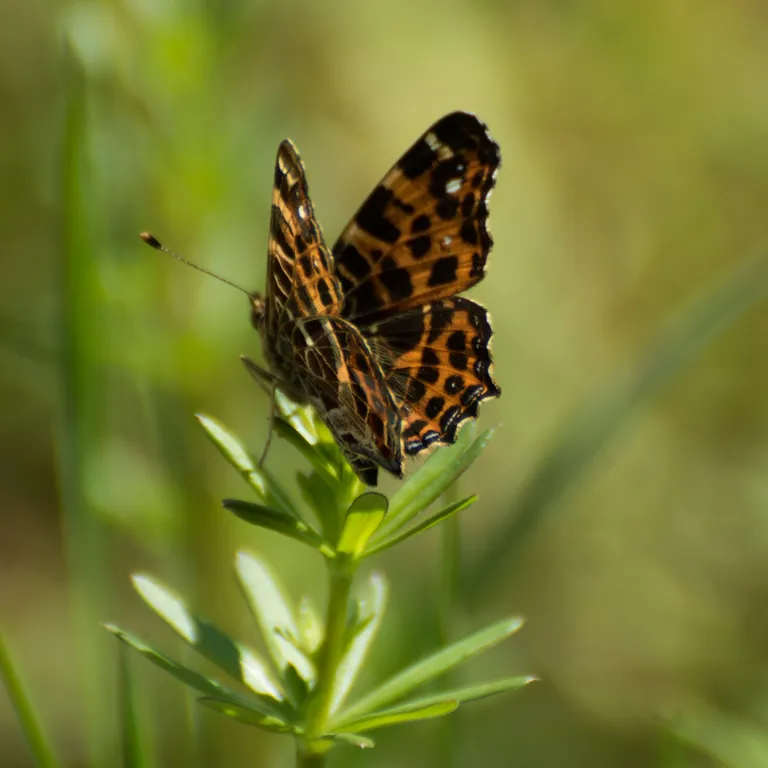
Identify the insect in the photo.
Araschnia levana
